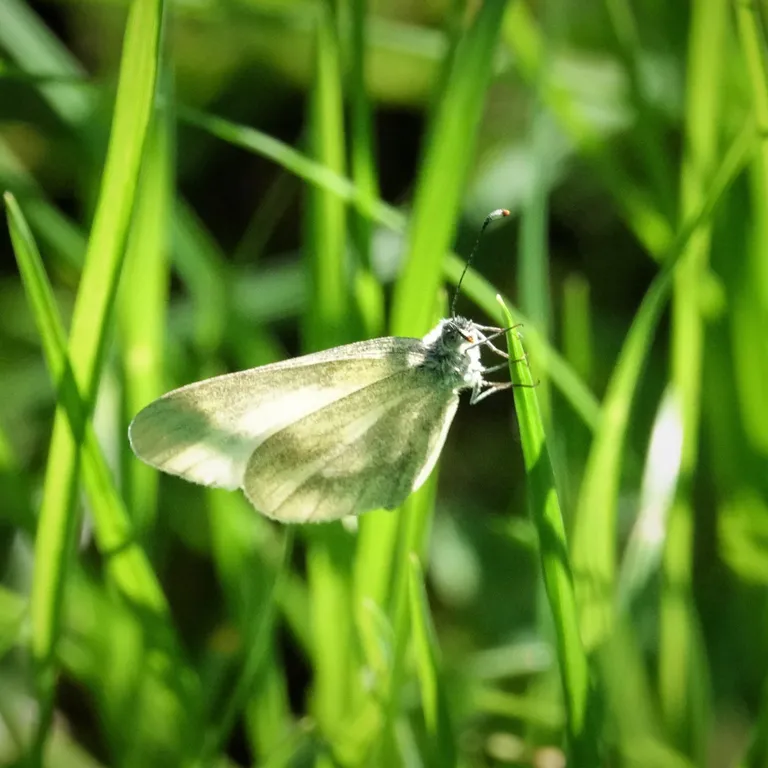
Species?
Leptidea sinapis/juvernica
